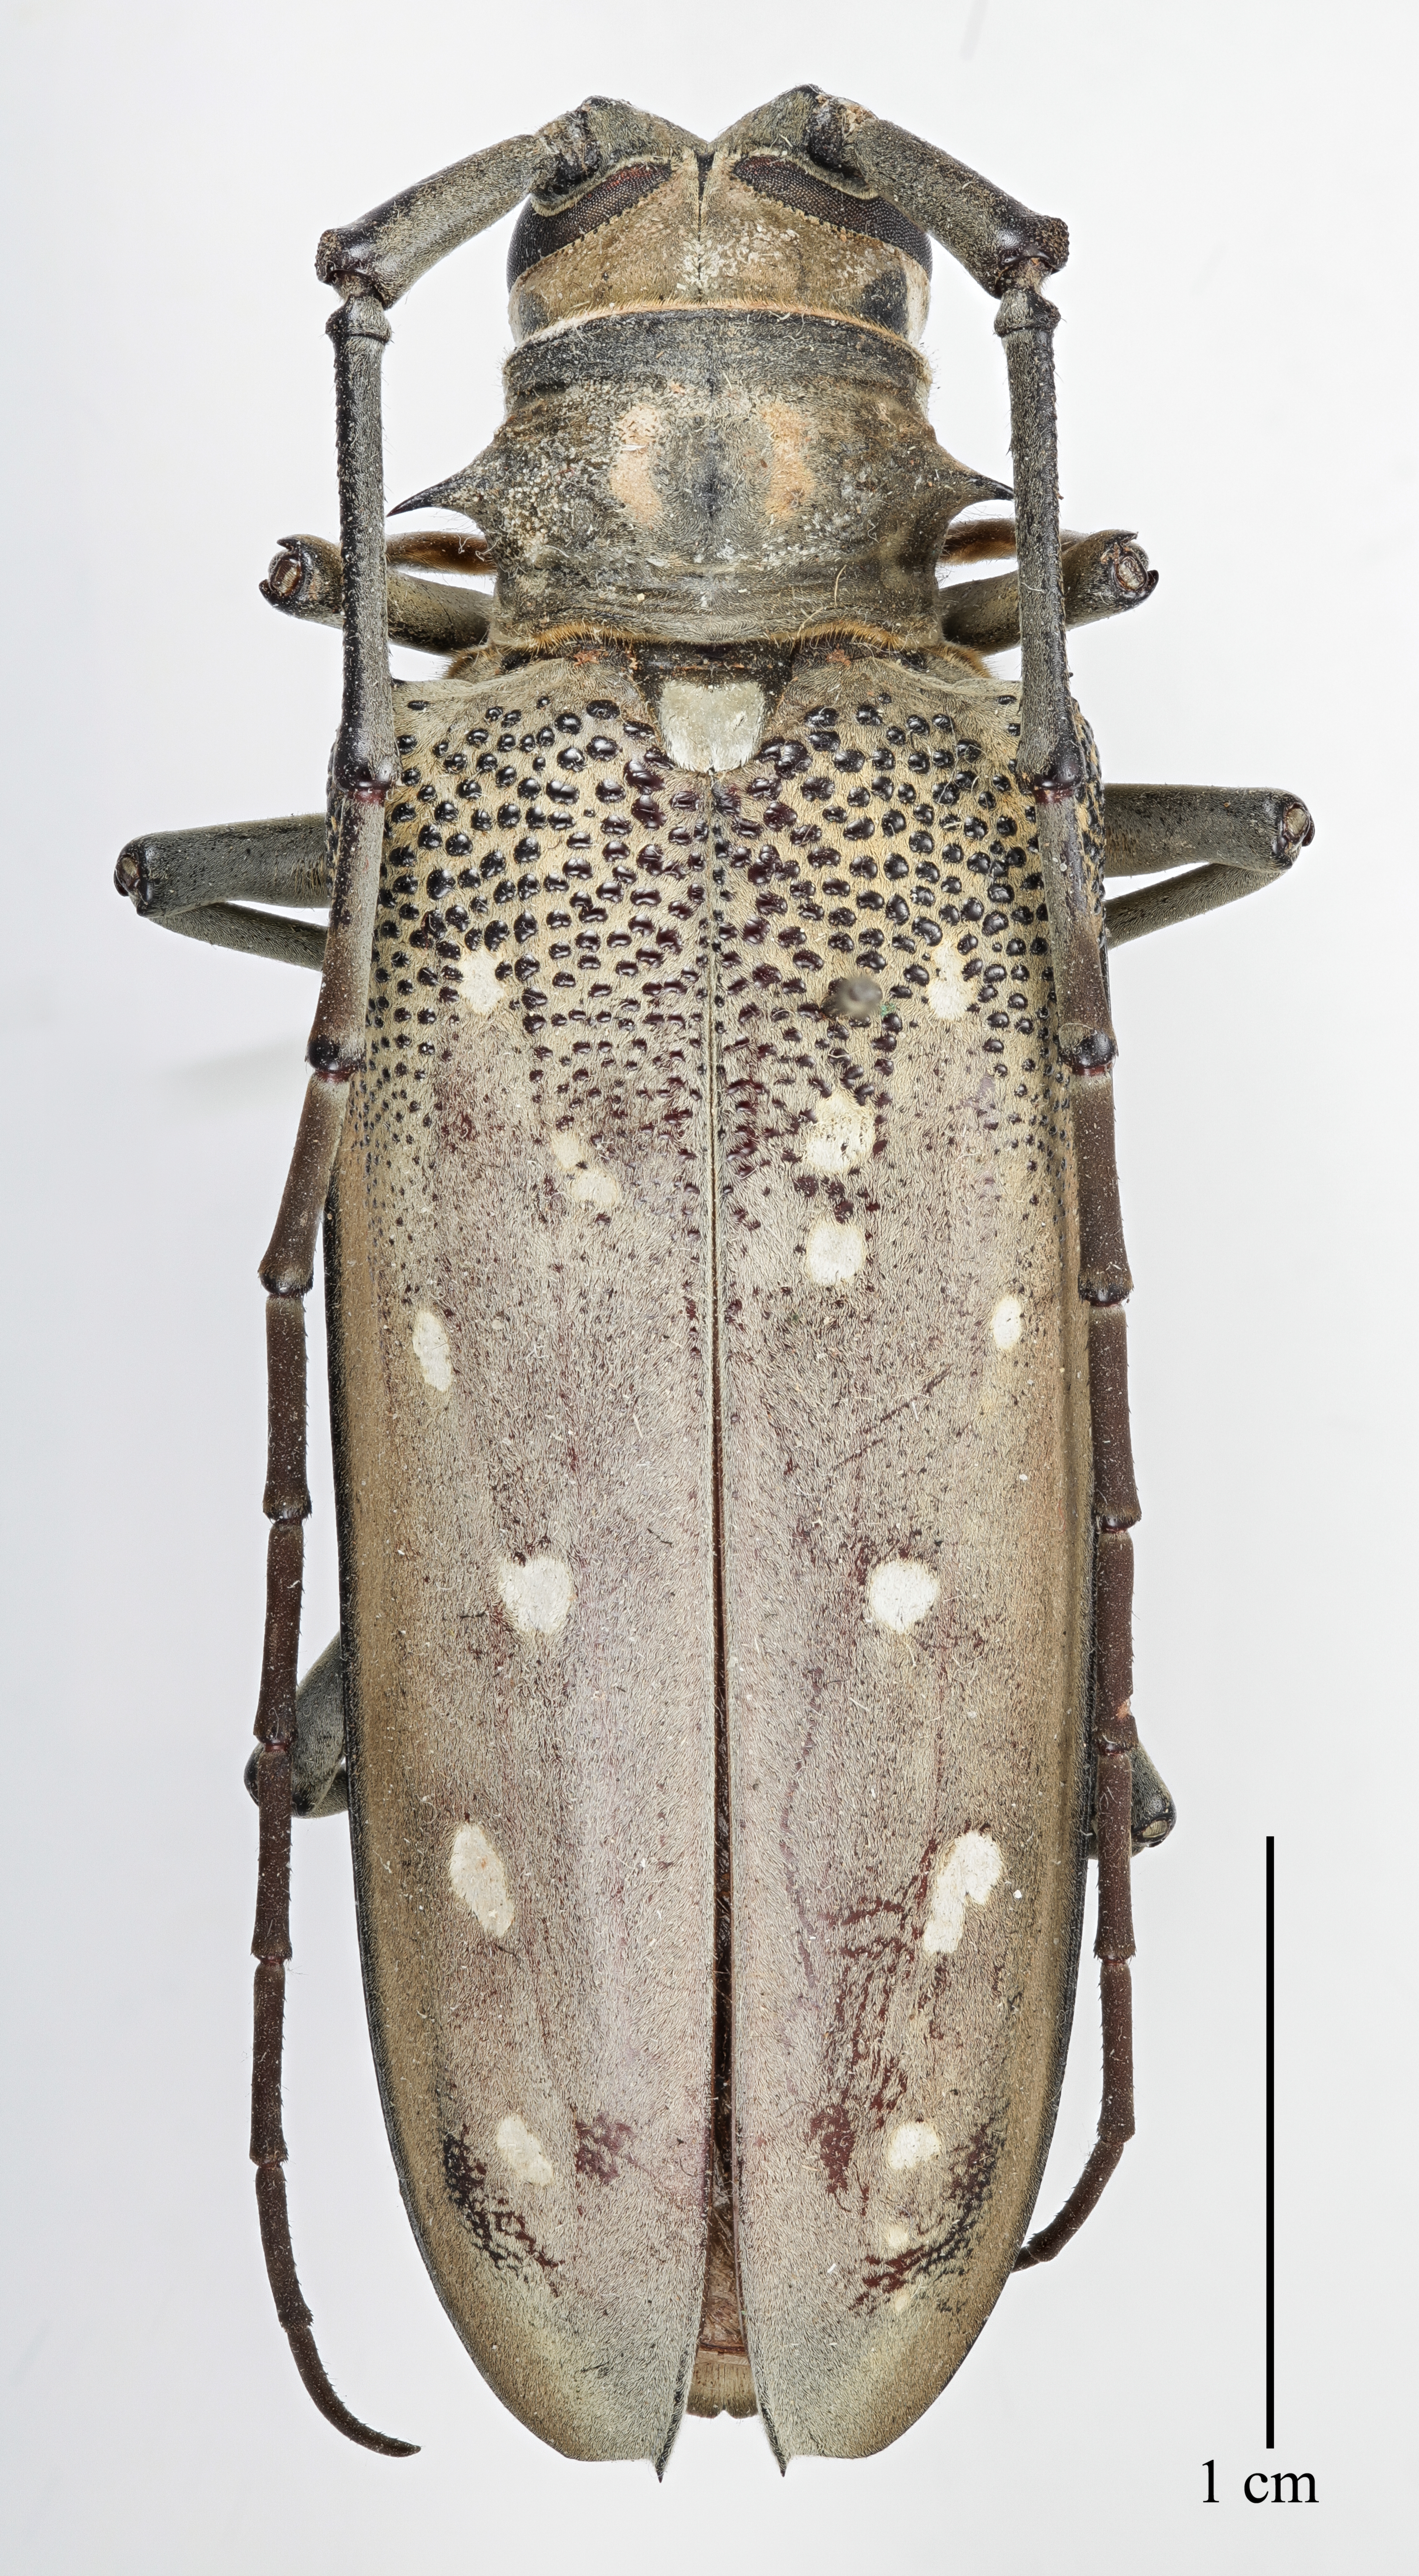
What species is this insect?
Batocera davidis
